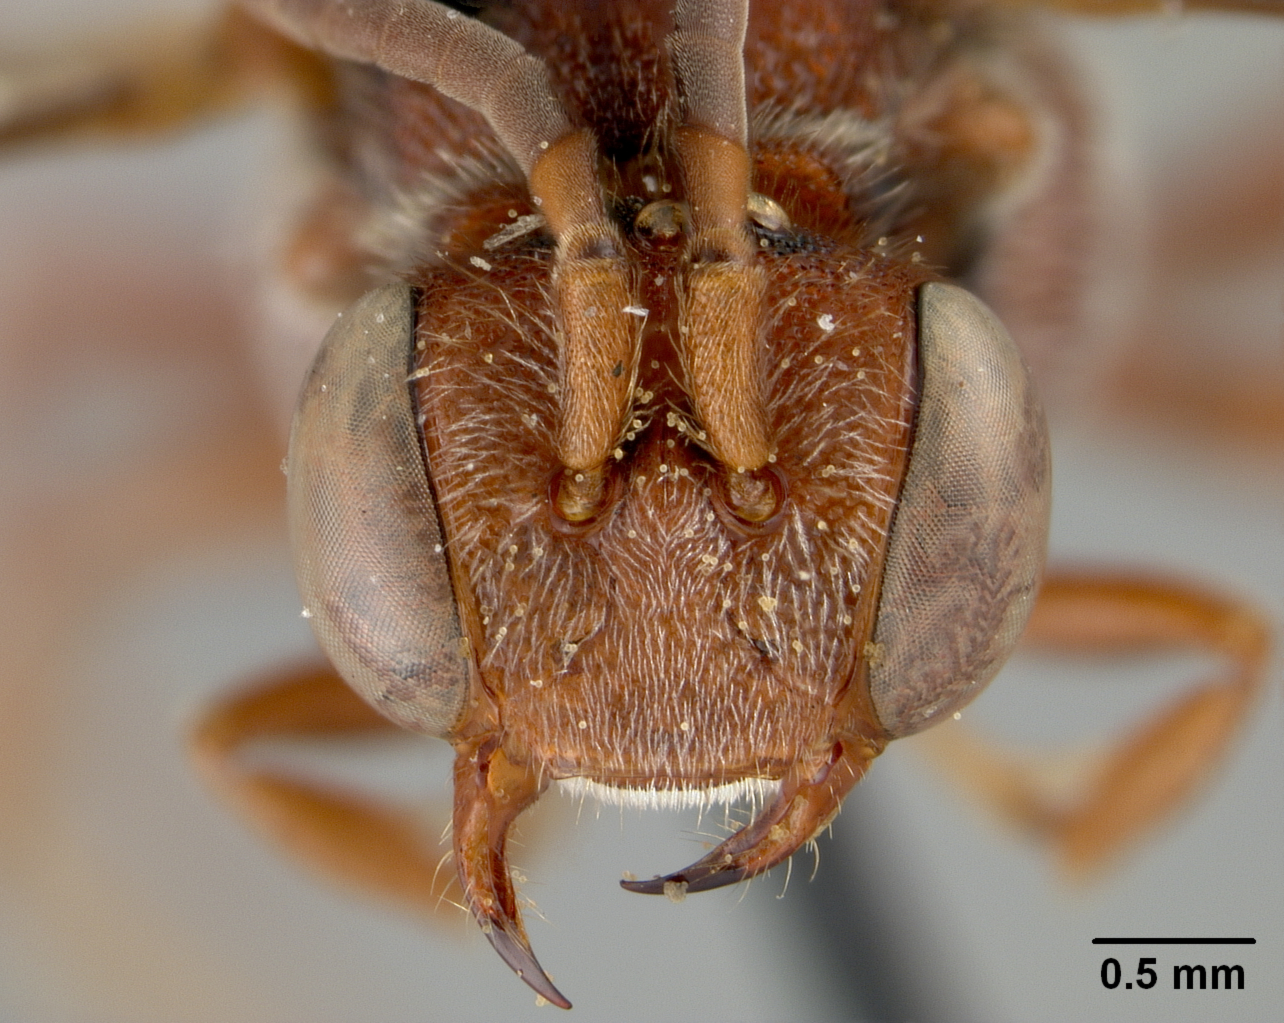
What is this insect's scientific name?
Nomada australis
